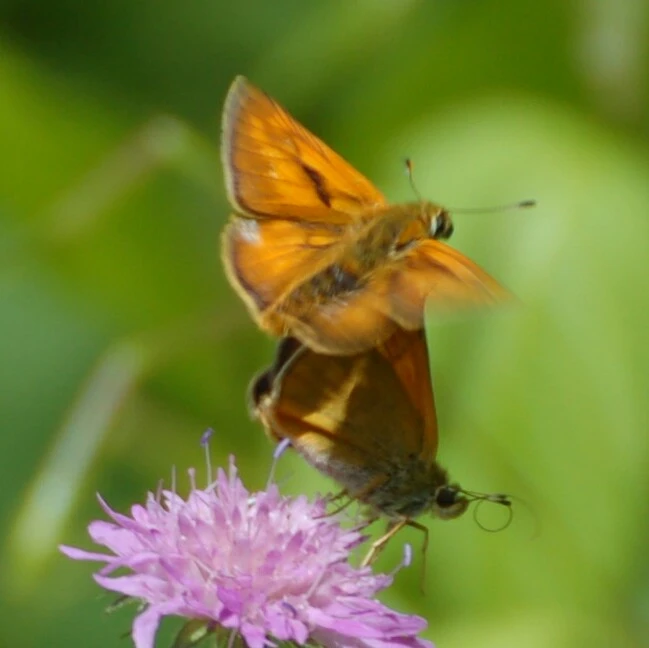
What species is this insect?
Ochlodes sylvanus (also Ochlodes venata)
